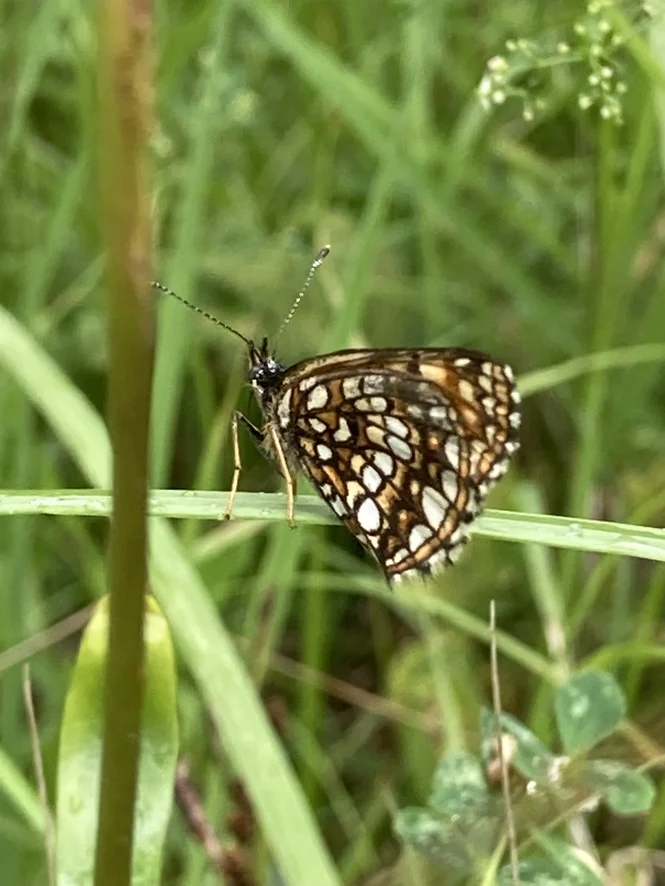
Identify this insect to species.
Melitaea diamina
